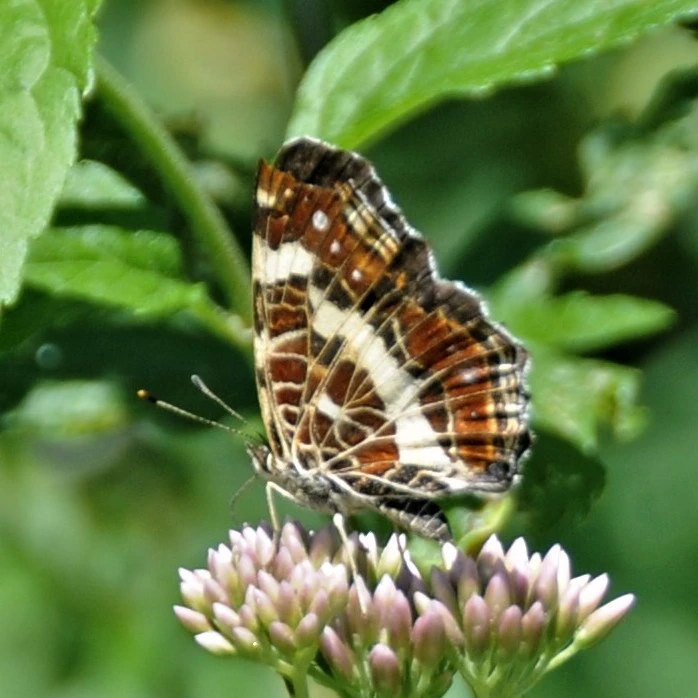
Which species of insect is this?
Araschnia levana
